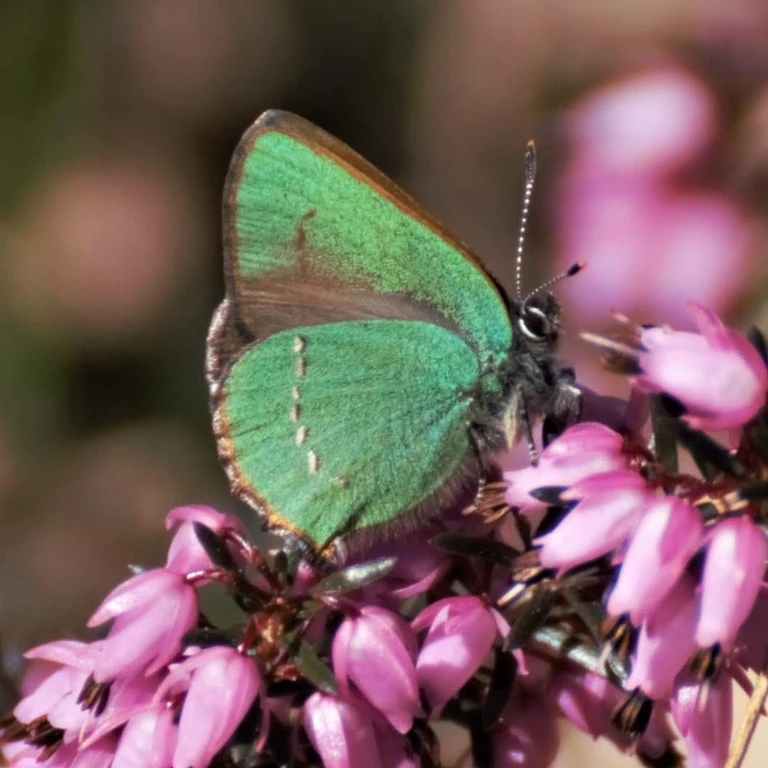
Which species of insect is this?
Callophrys rubi
